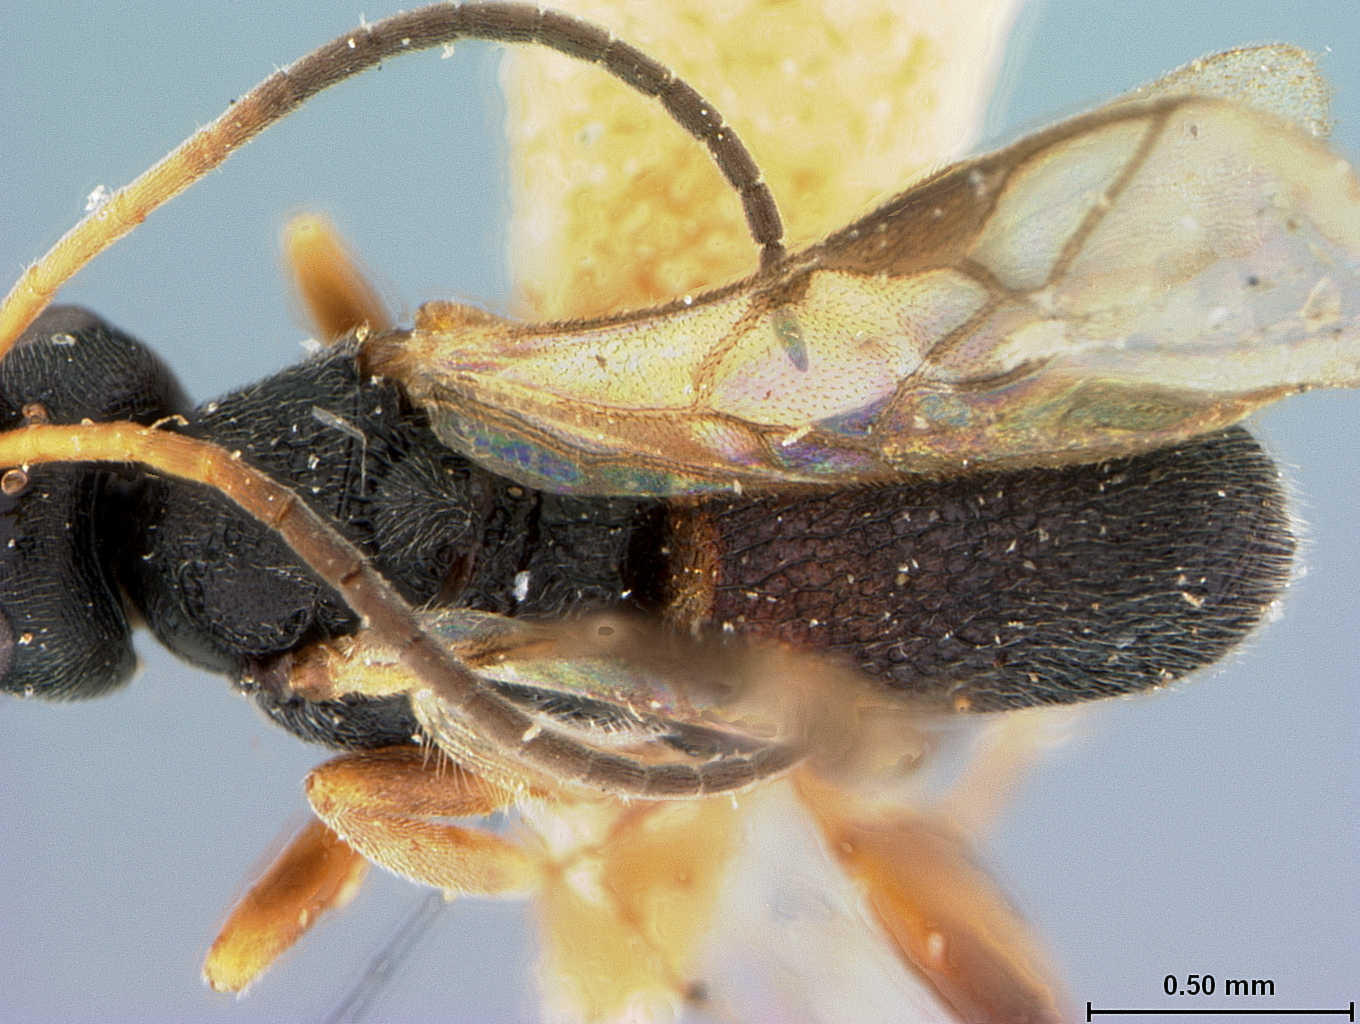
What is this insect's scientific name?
Chelonus auricornis
